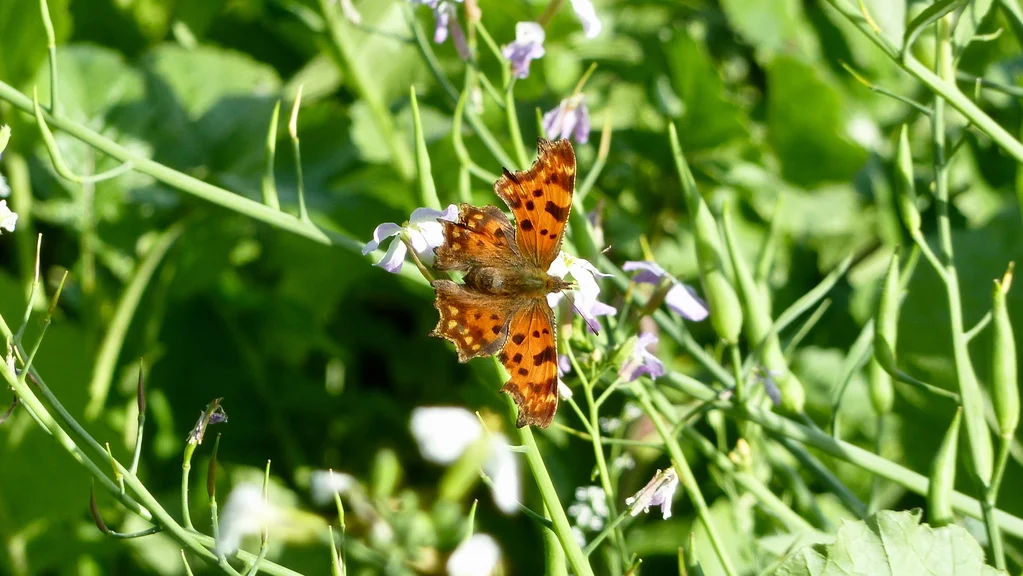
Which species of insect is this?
Polygonia c-album
